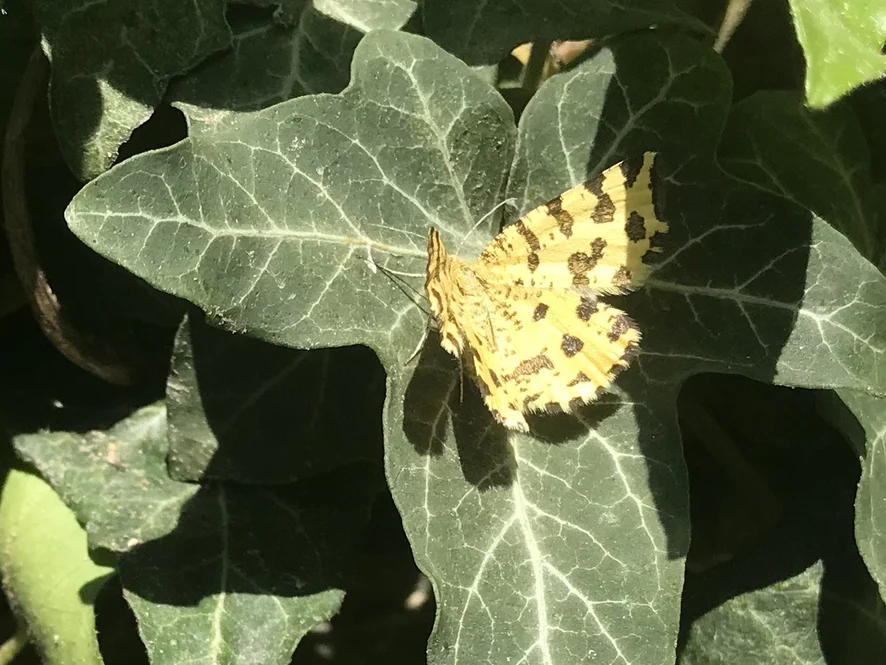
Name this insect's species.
Pseudopanthera macularia
